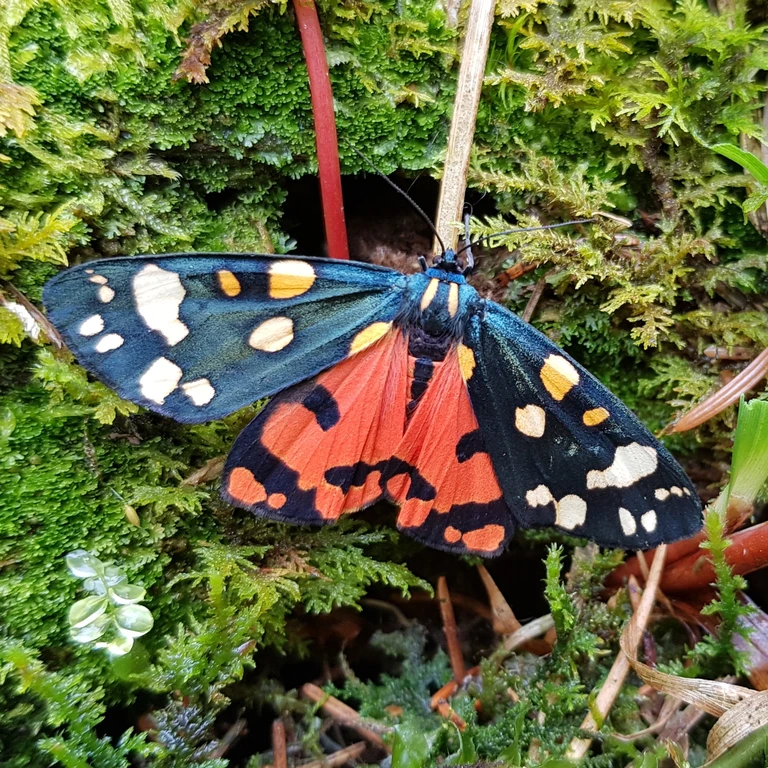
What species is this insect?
Callimorpha dominula
